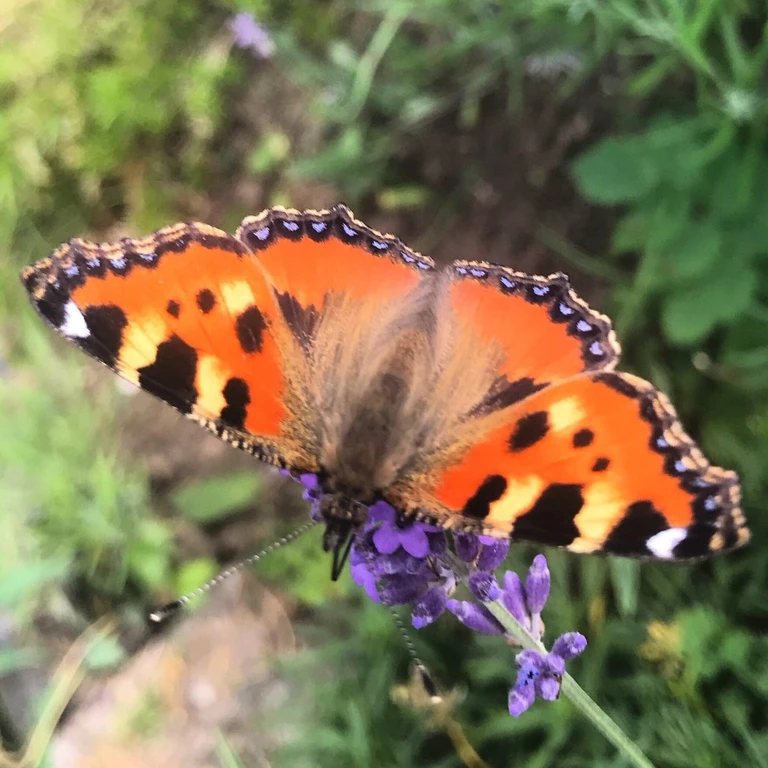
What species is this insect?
Aglais urticae
